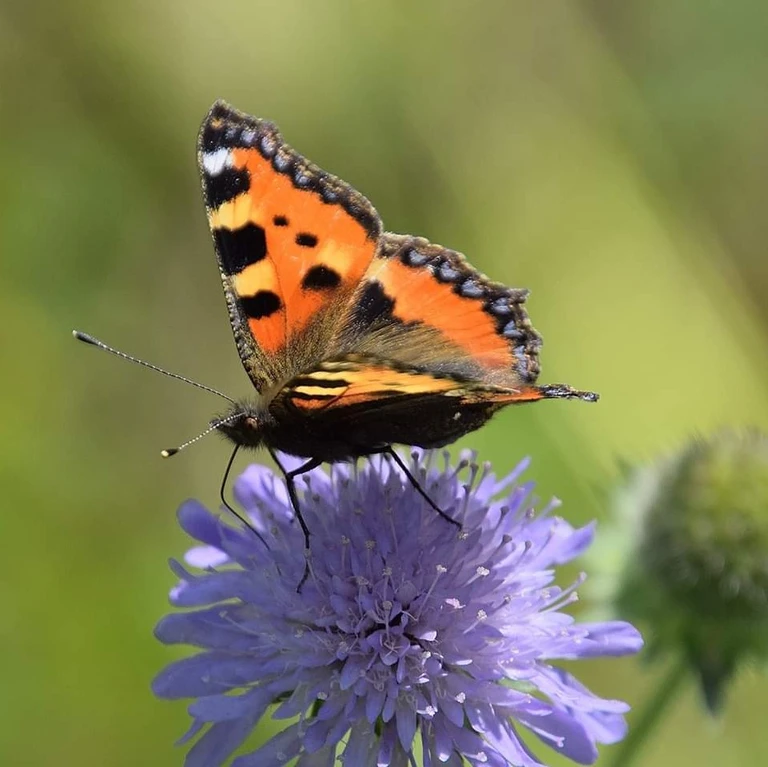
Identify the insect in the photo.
Aglais urticae
